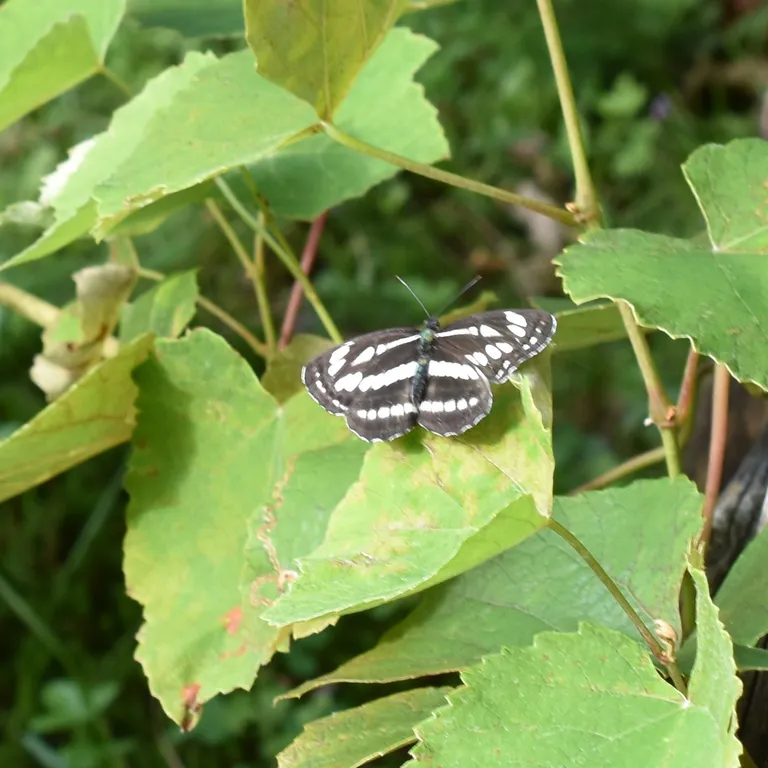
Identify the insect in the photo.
Neptis sappho
